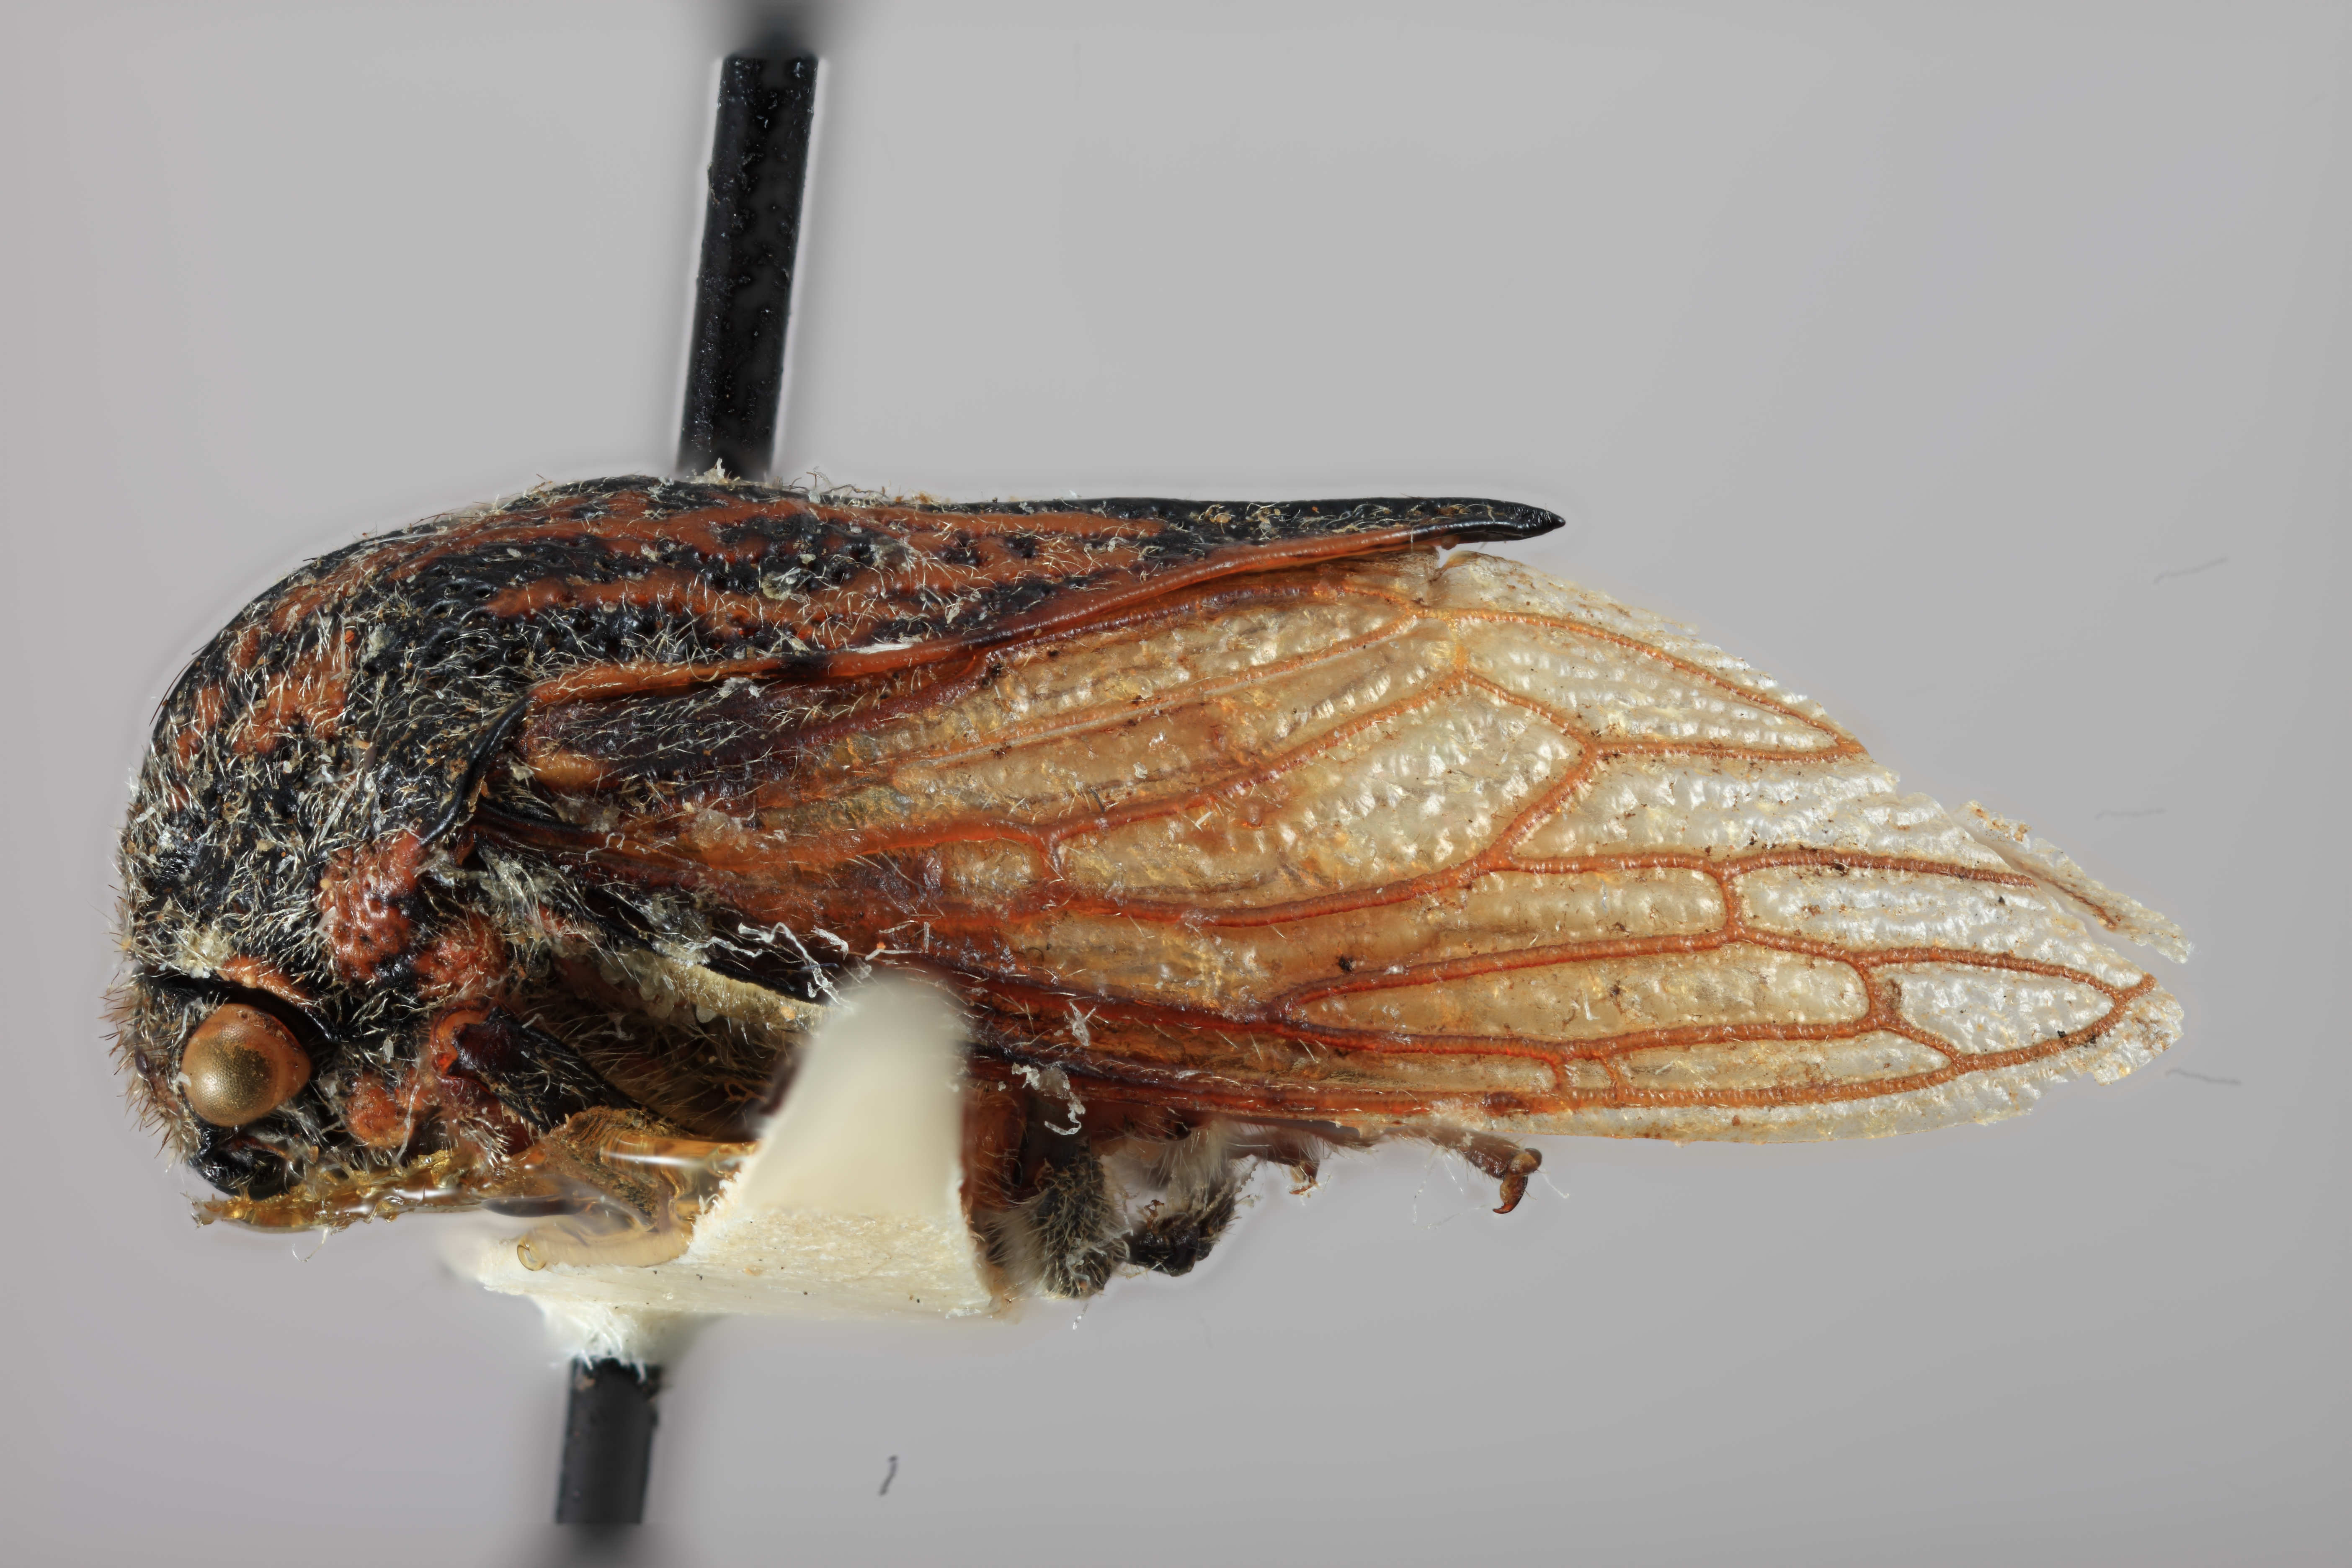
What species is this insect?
Metcalfiella antoniae
